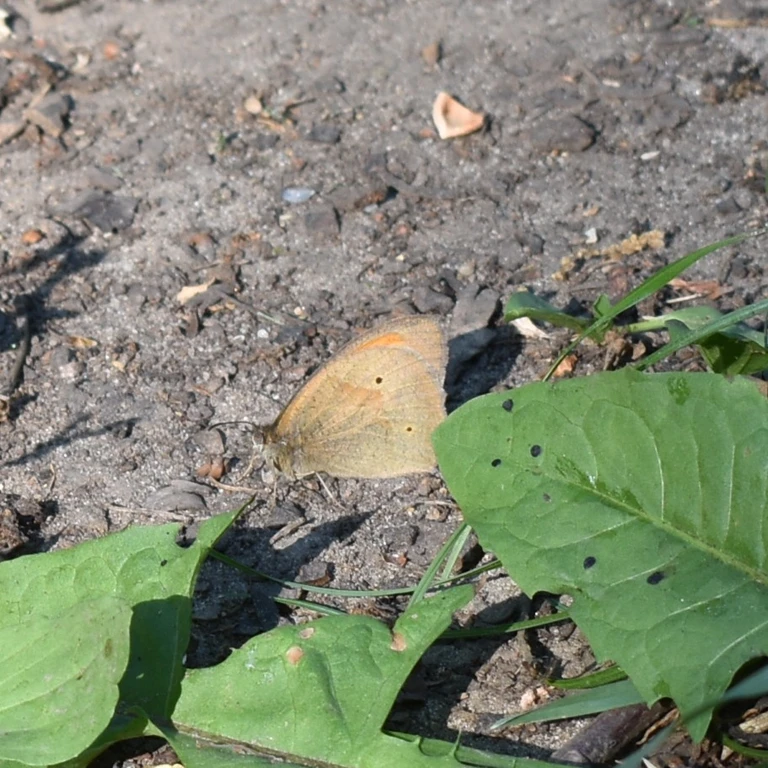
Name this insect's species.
Maniola jurtina
